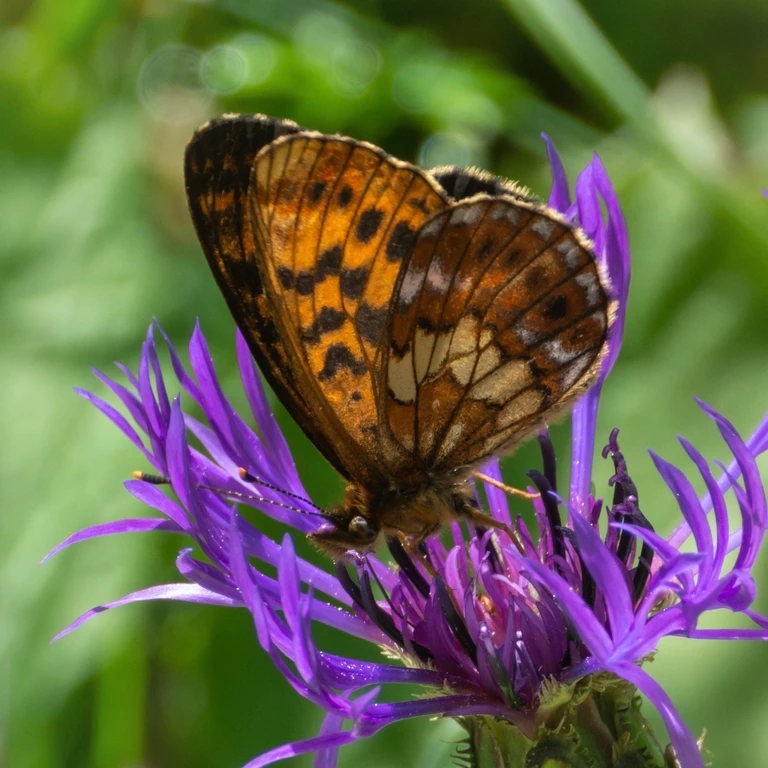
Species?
Boloria thore
